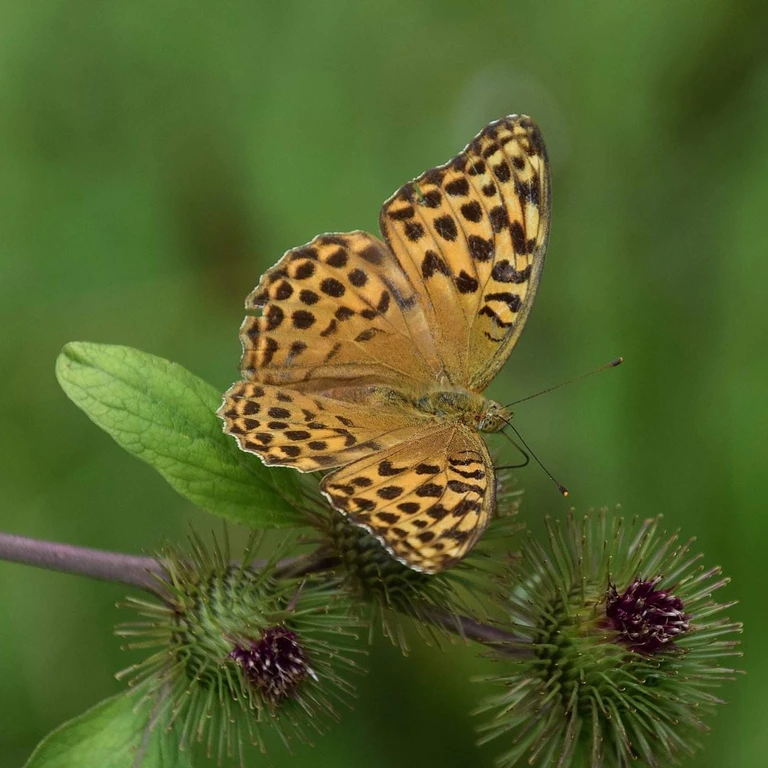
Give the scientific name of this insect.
Argynnis paphia
